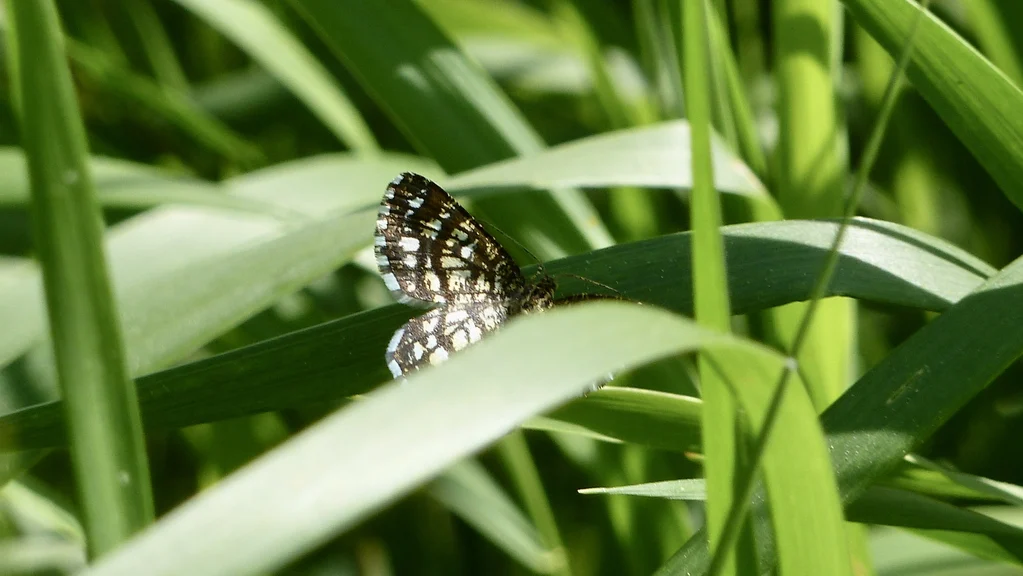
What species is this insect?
Chiasmia clathrata
